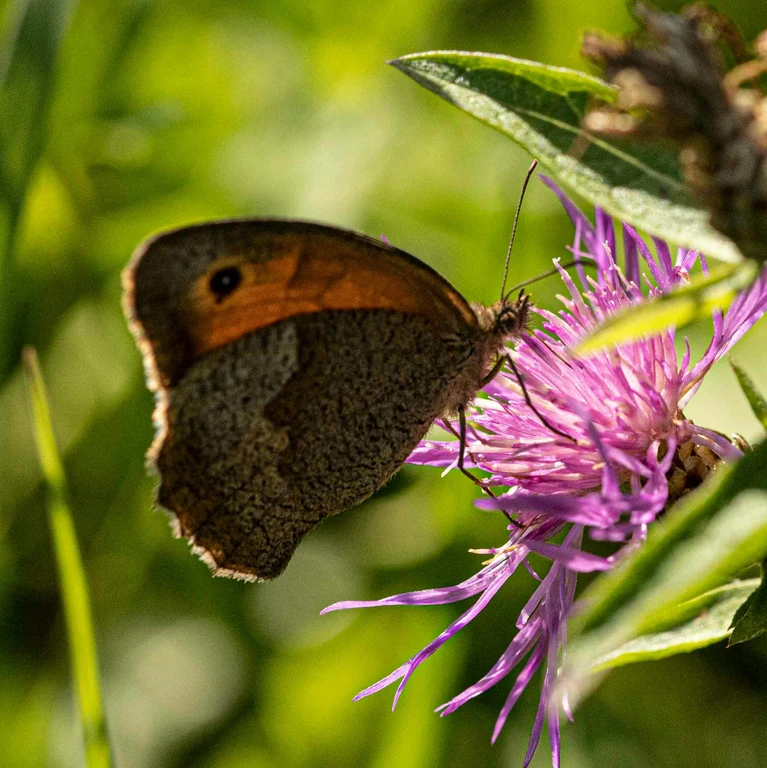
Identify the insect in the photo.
Maniola jurtina
